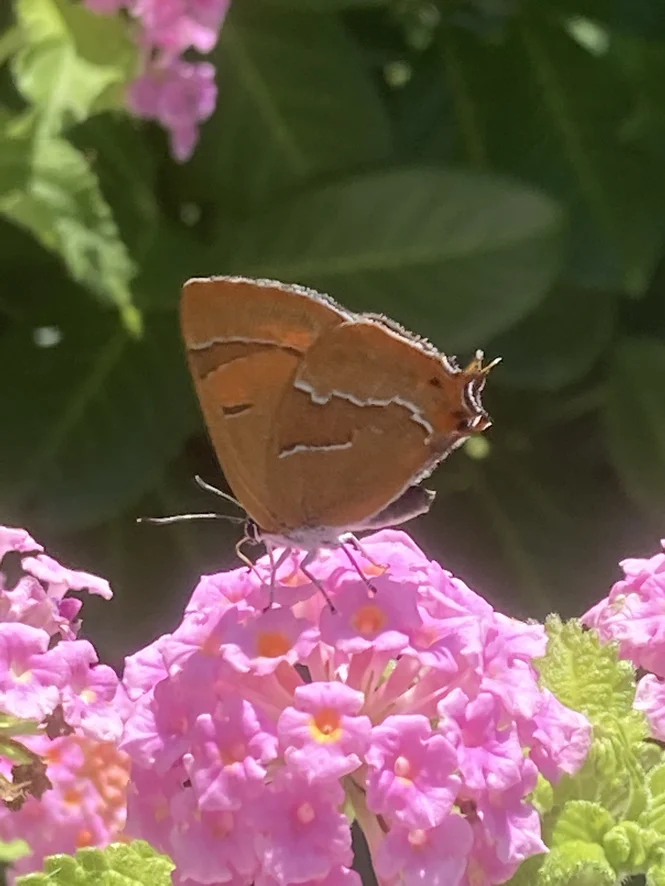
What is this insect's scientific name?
Thecla betulae
